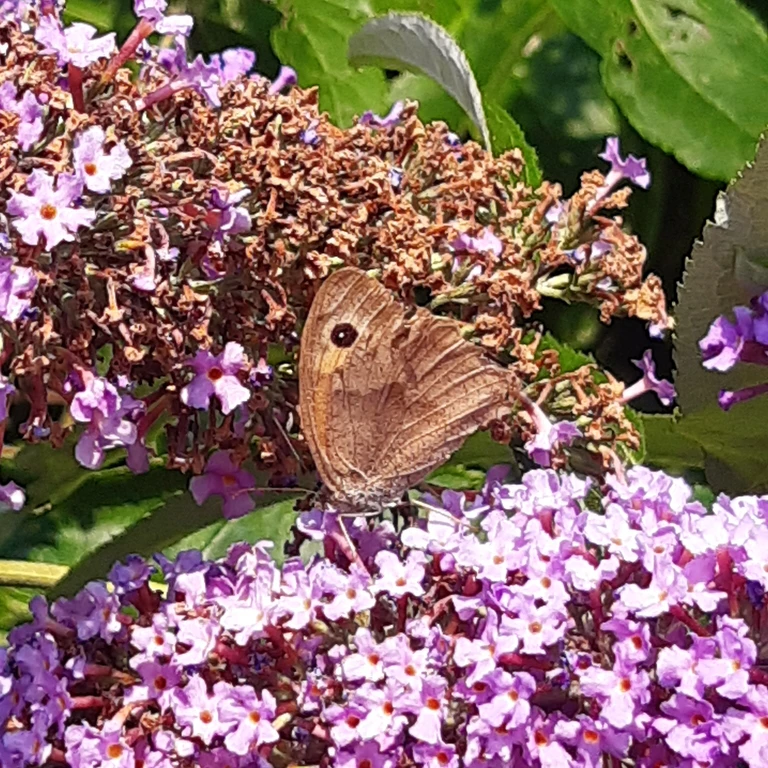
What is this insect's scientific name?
Maniola jurtina
